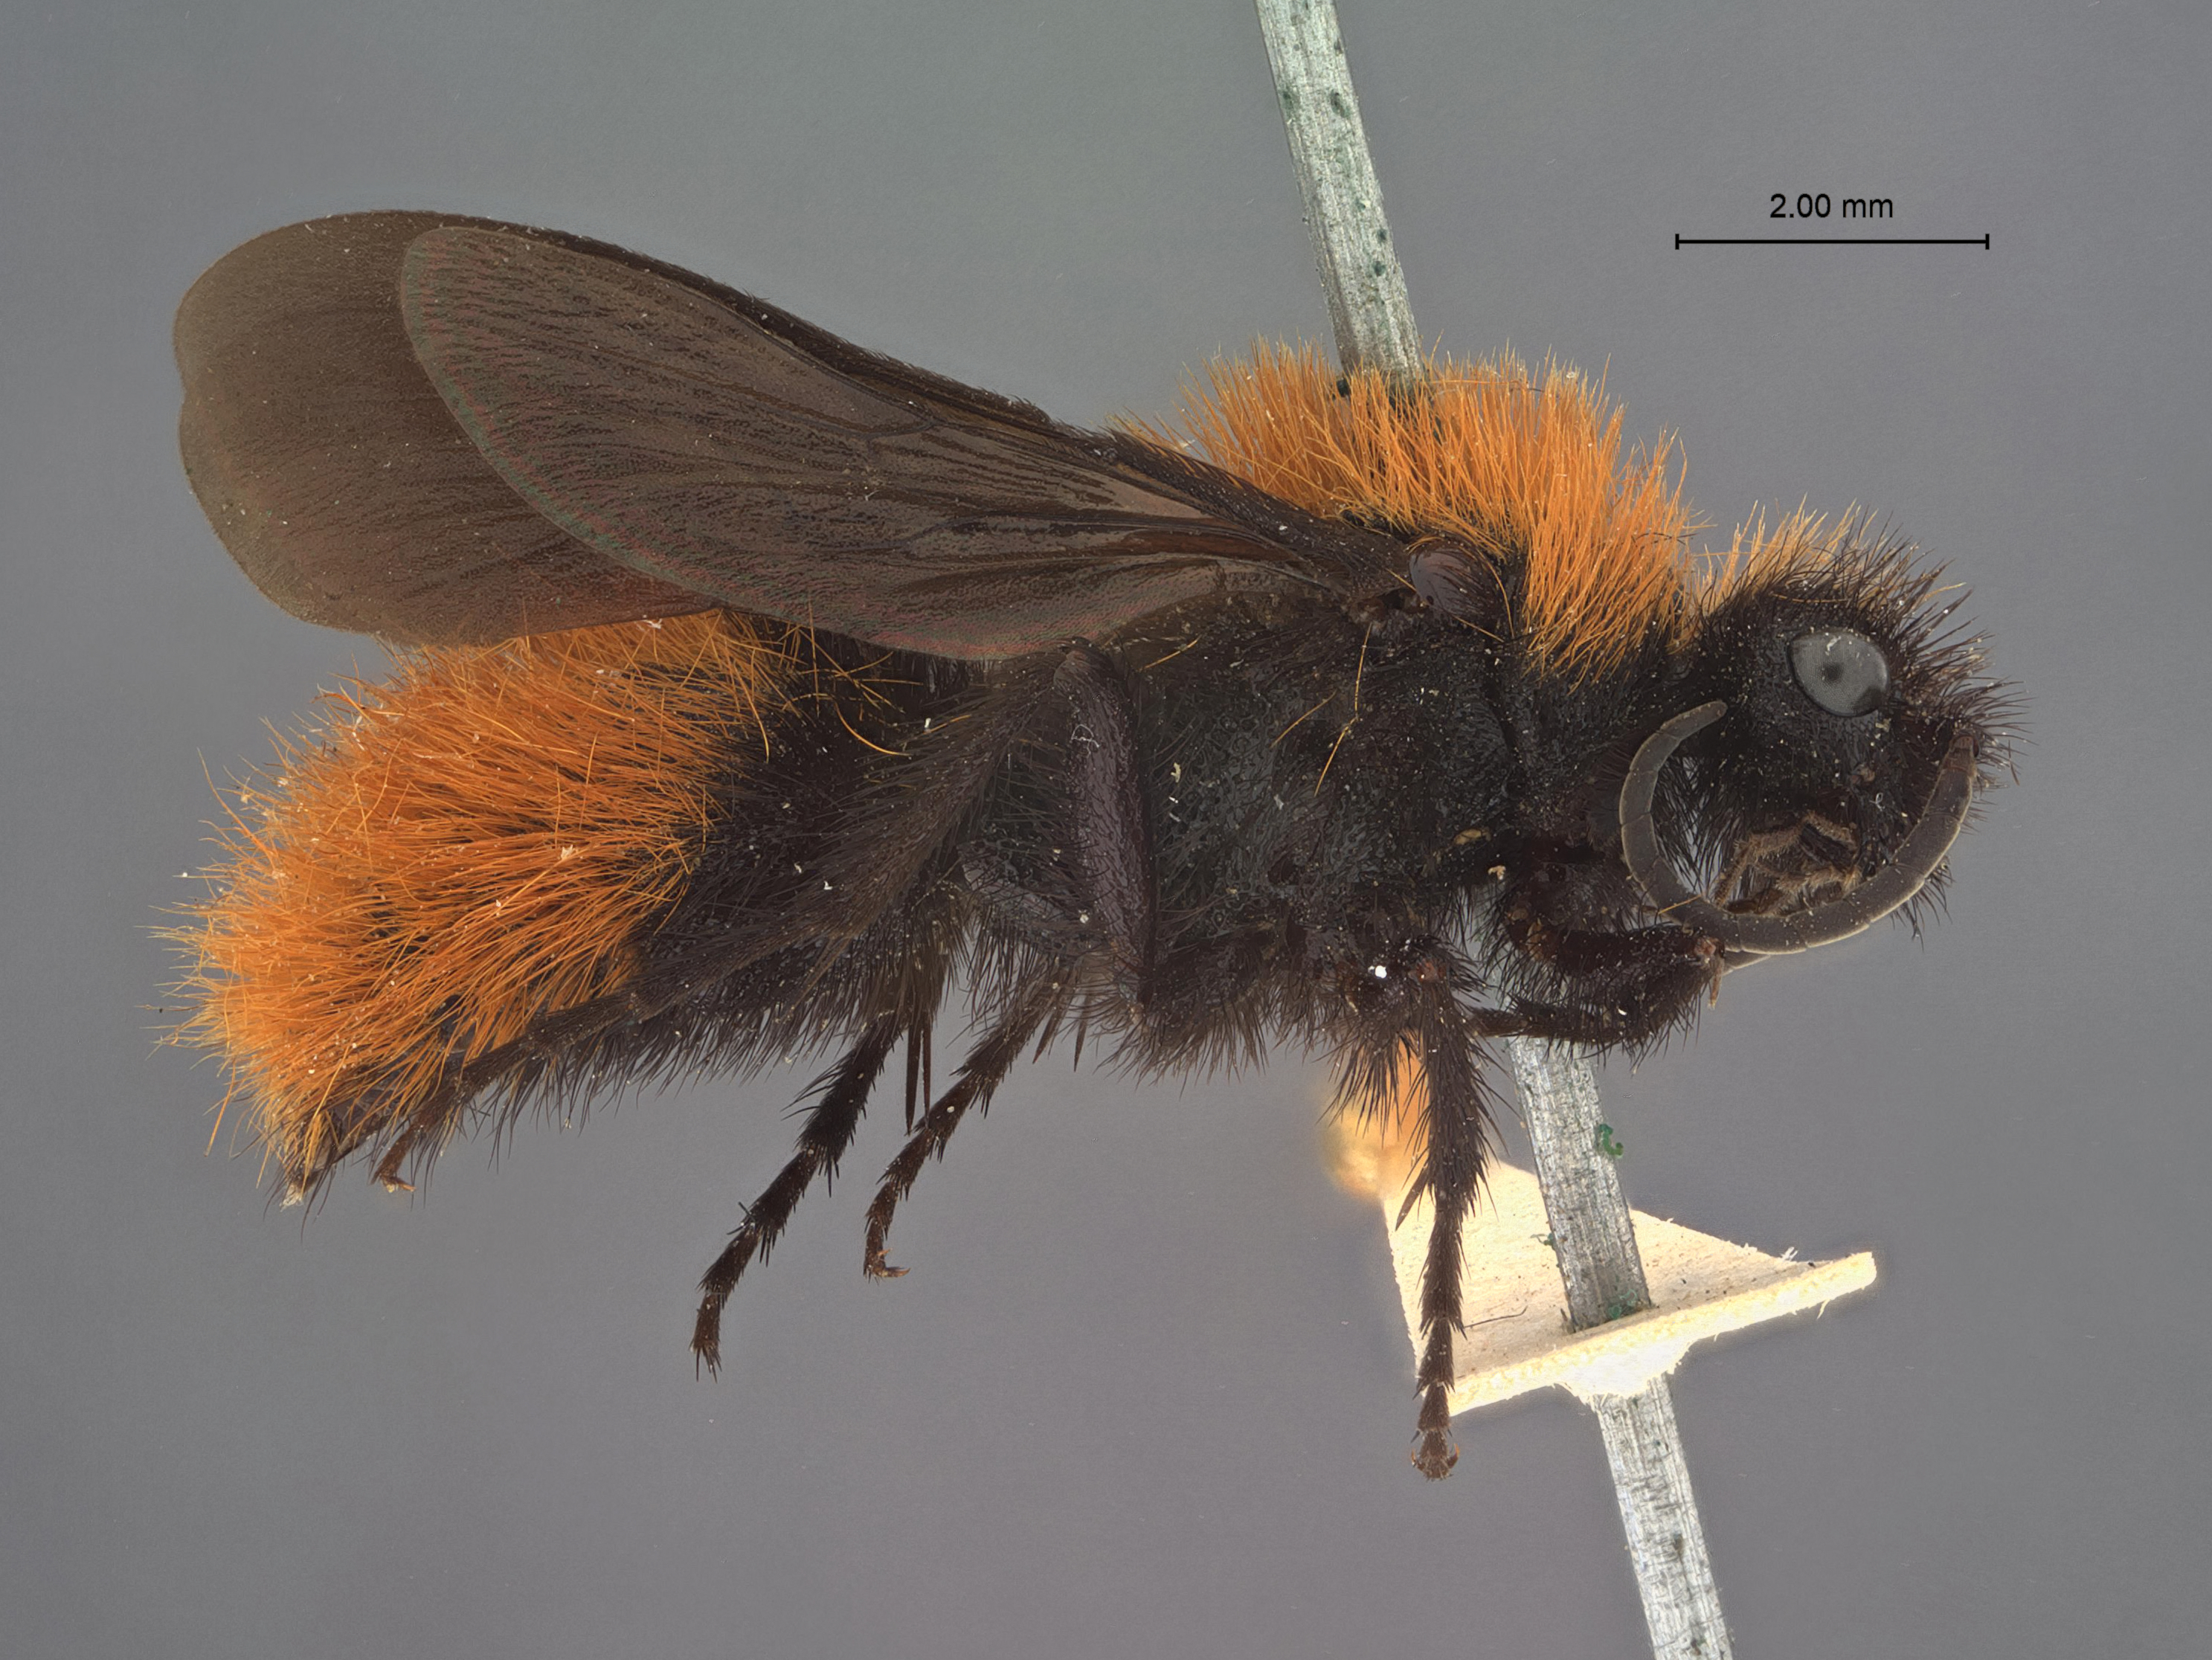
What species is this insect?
Dasymutilla abdita
